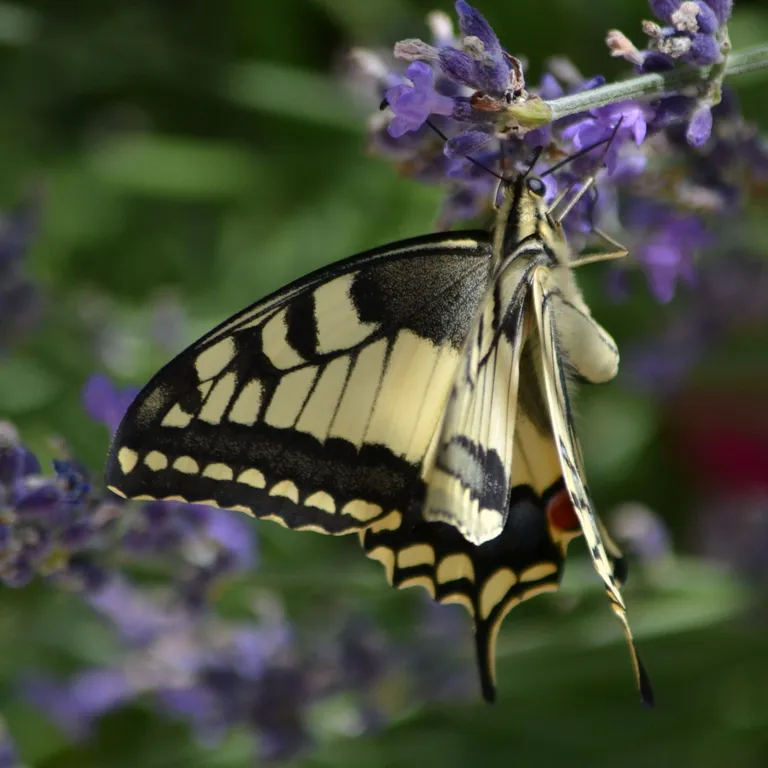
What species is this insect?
Papilio machaon
